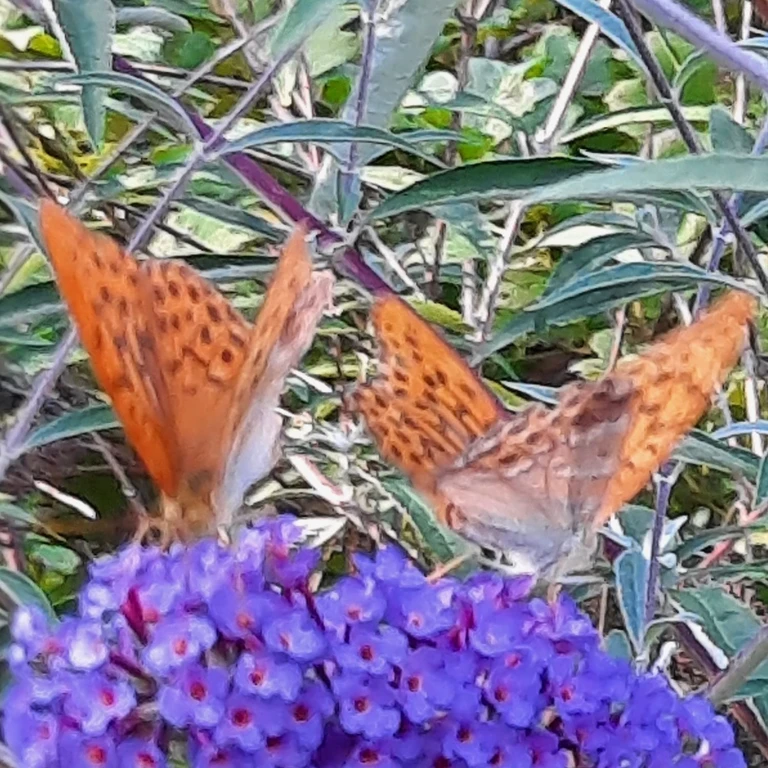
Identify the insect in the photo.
Argynnis paphia
